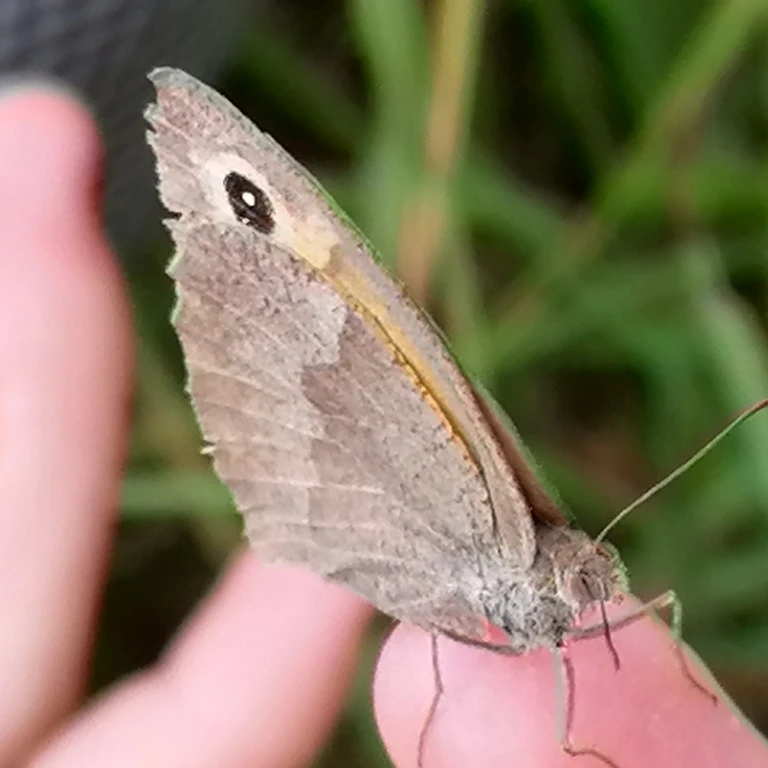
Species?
Maniola jurtina
